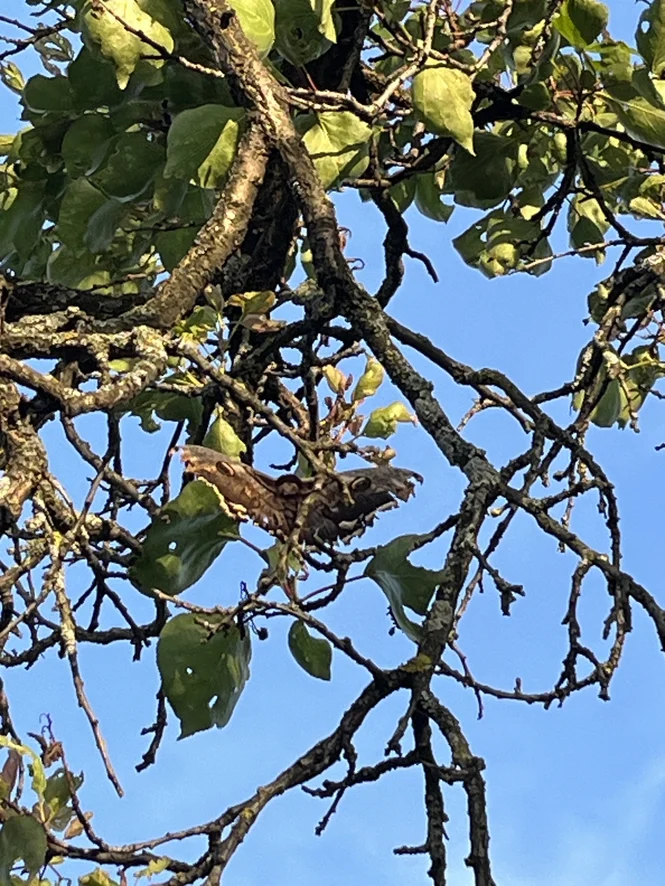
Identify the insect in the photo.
Saturnia pyri
